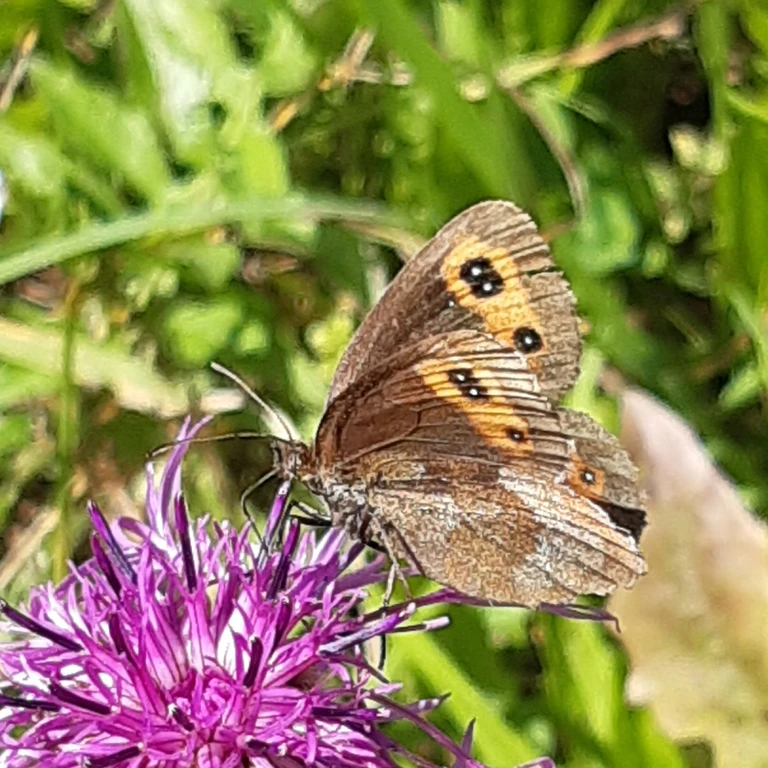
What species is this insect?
Erebia aethiops
